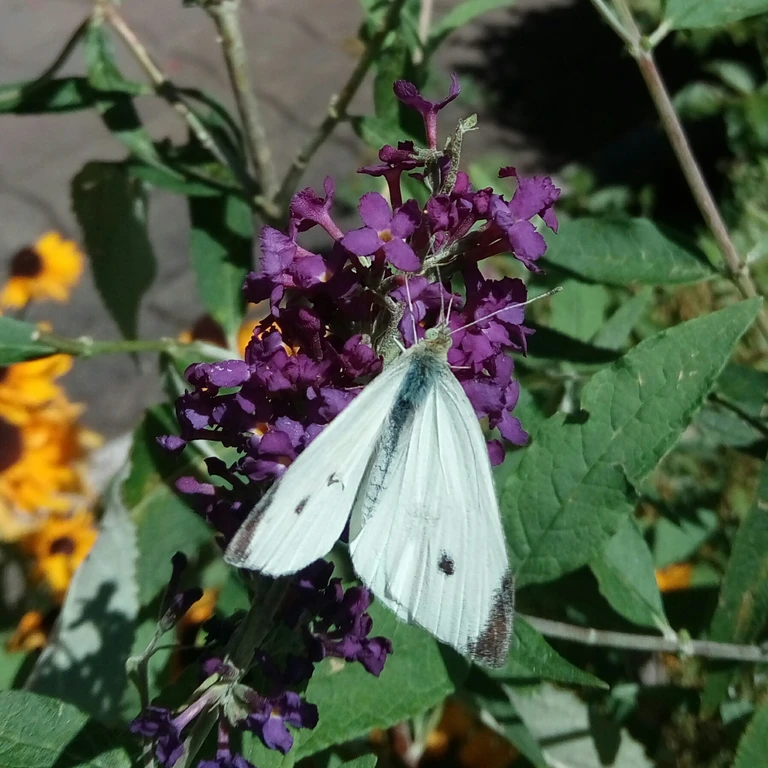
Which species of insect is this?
Pieris rapae
